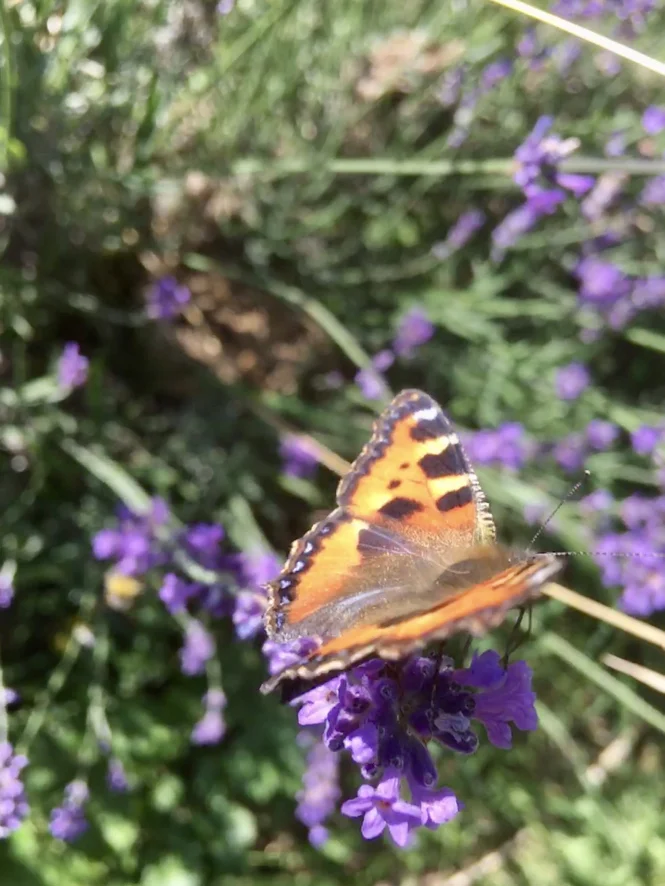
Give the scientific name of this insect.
Aglais urticae
